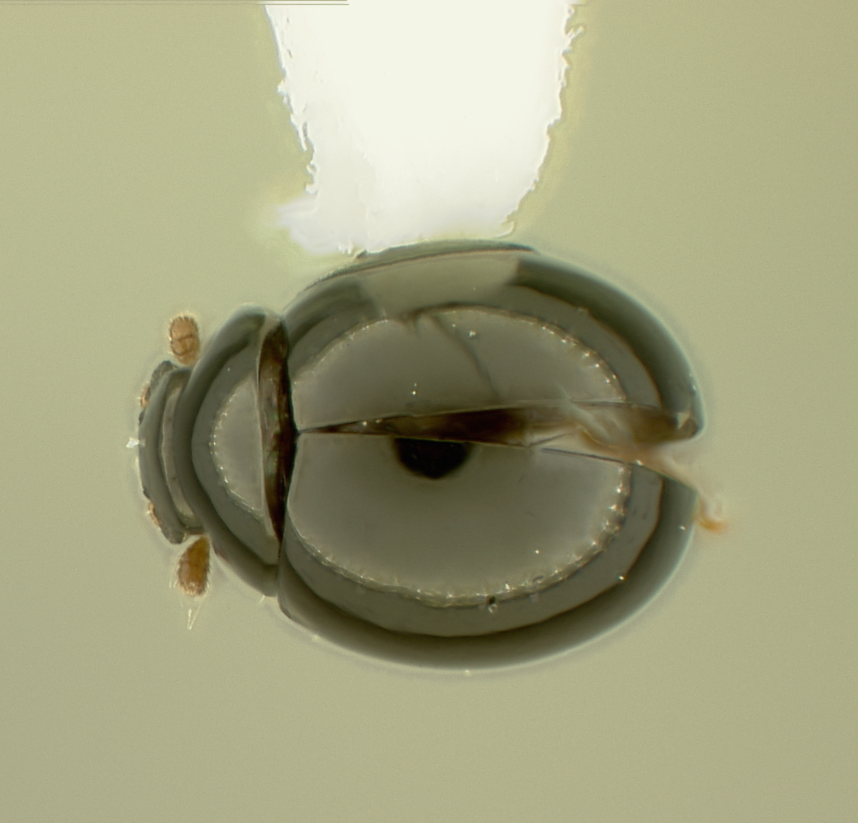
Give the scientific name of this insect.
Kiskeya neibae
